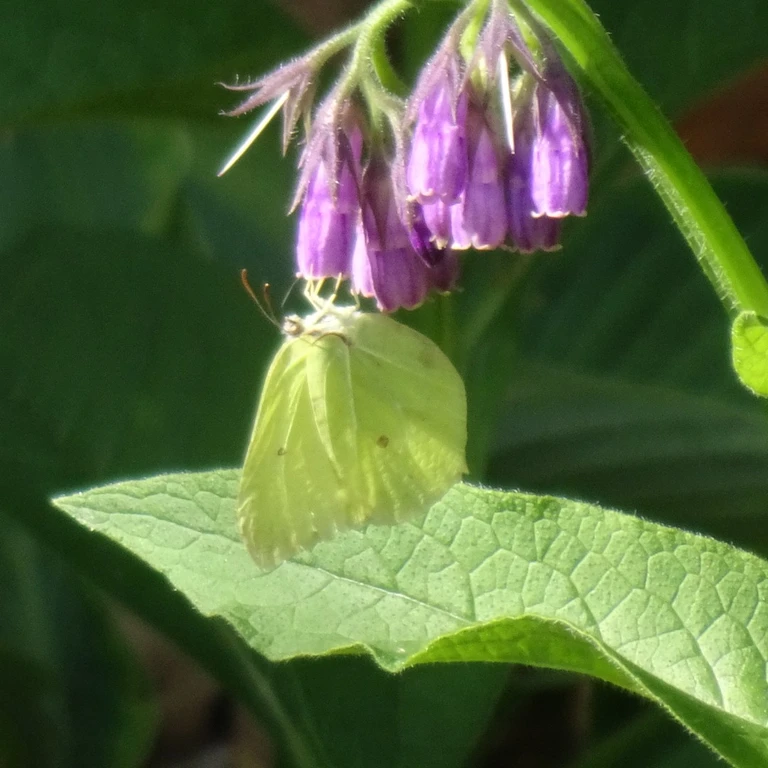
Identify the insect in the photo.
Gonepteryx rhamni
